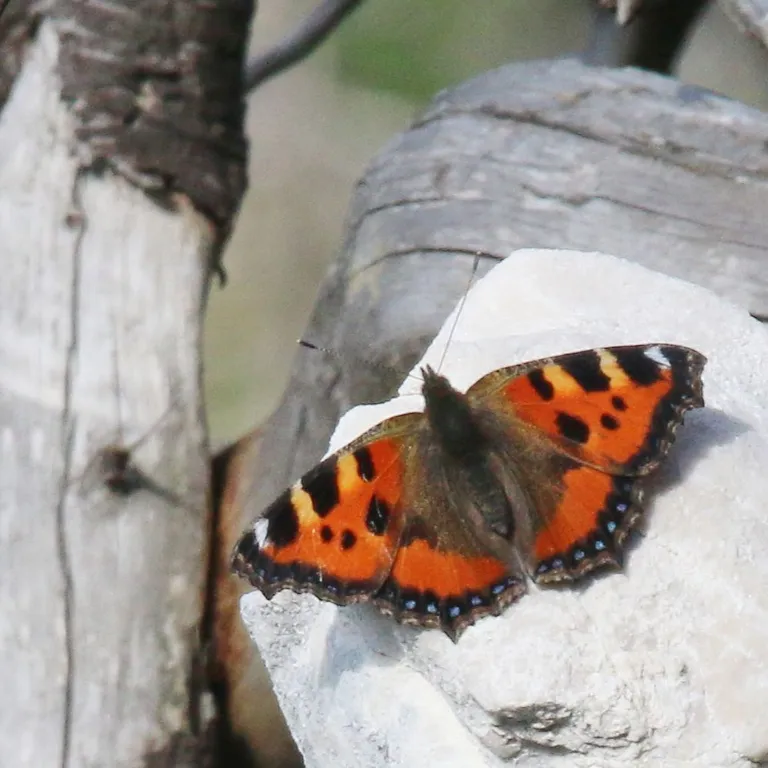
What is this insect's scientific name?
Aglais urticae
